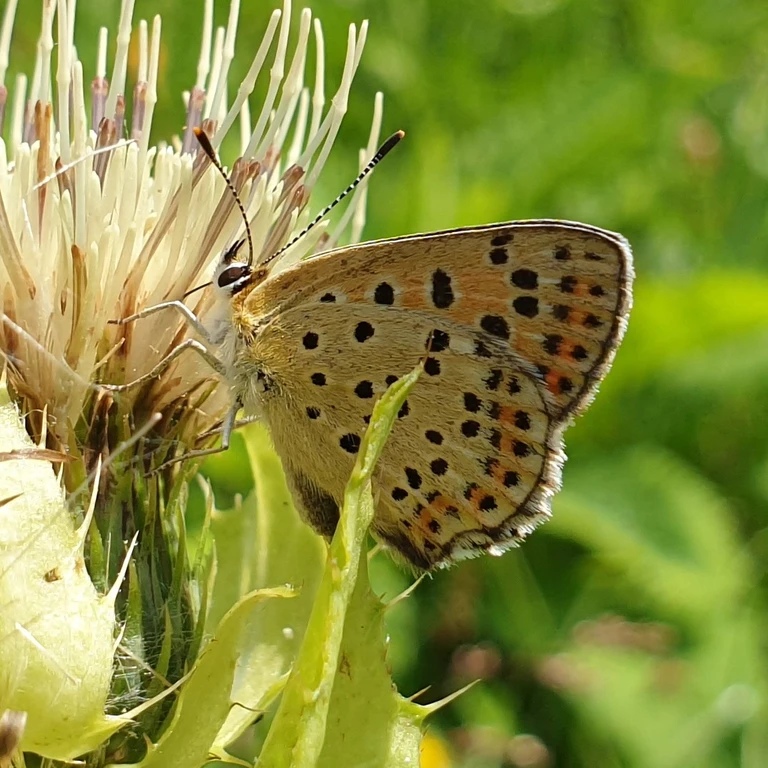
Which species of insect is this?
Lycaena tityrus (also Loweia tityrus)
